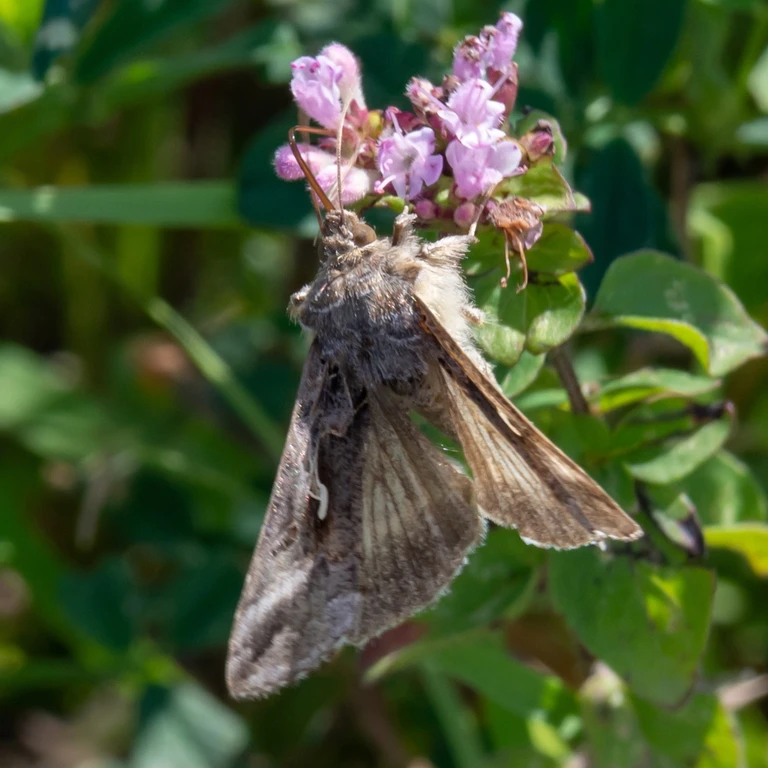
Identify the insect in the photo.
Autographa gamma
